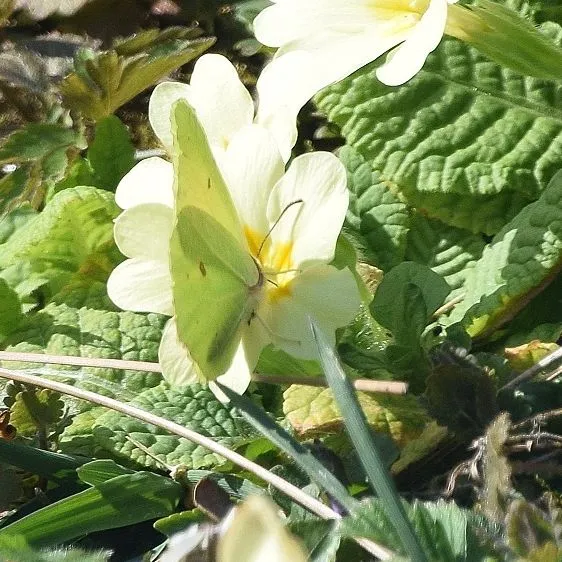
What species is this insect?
Gonepteryx rhamni
